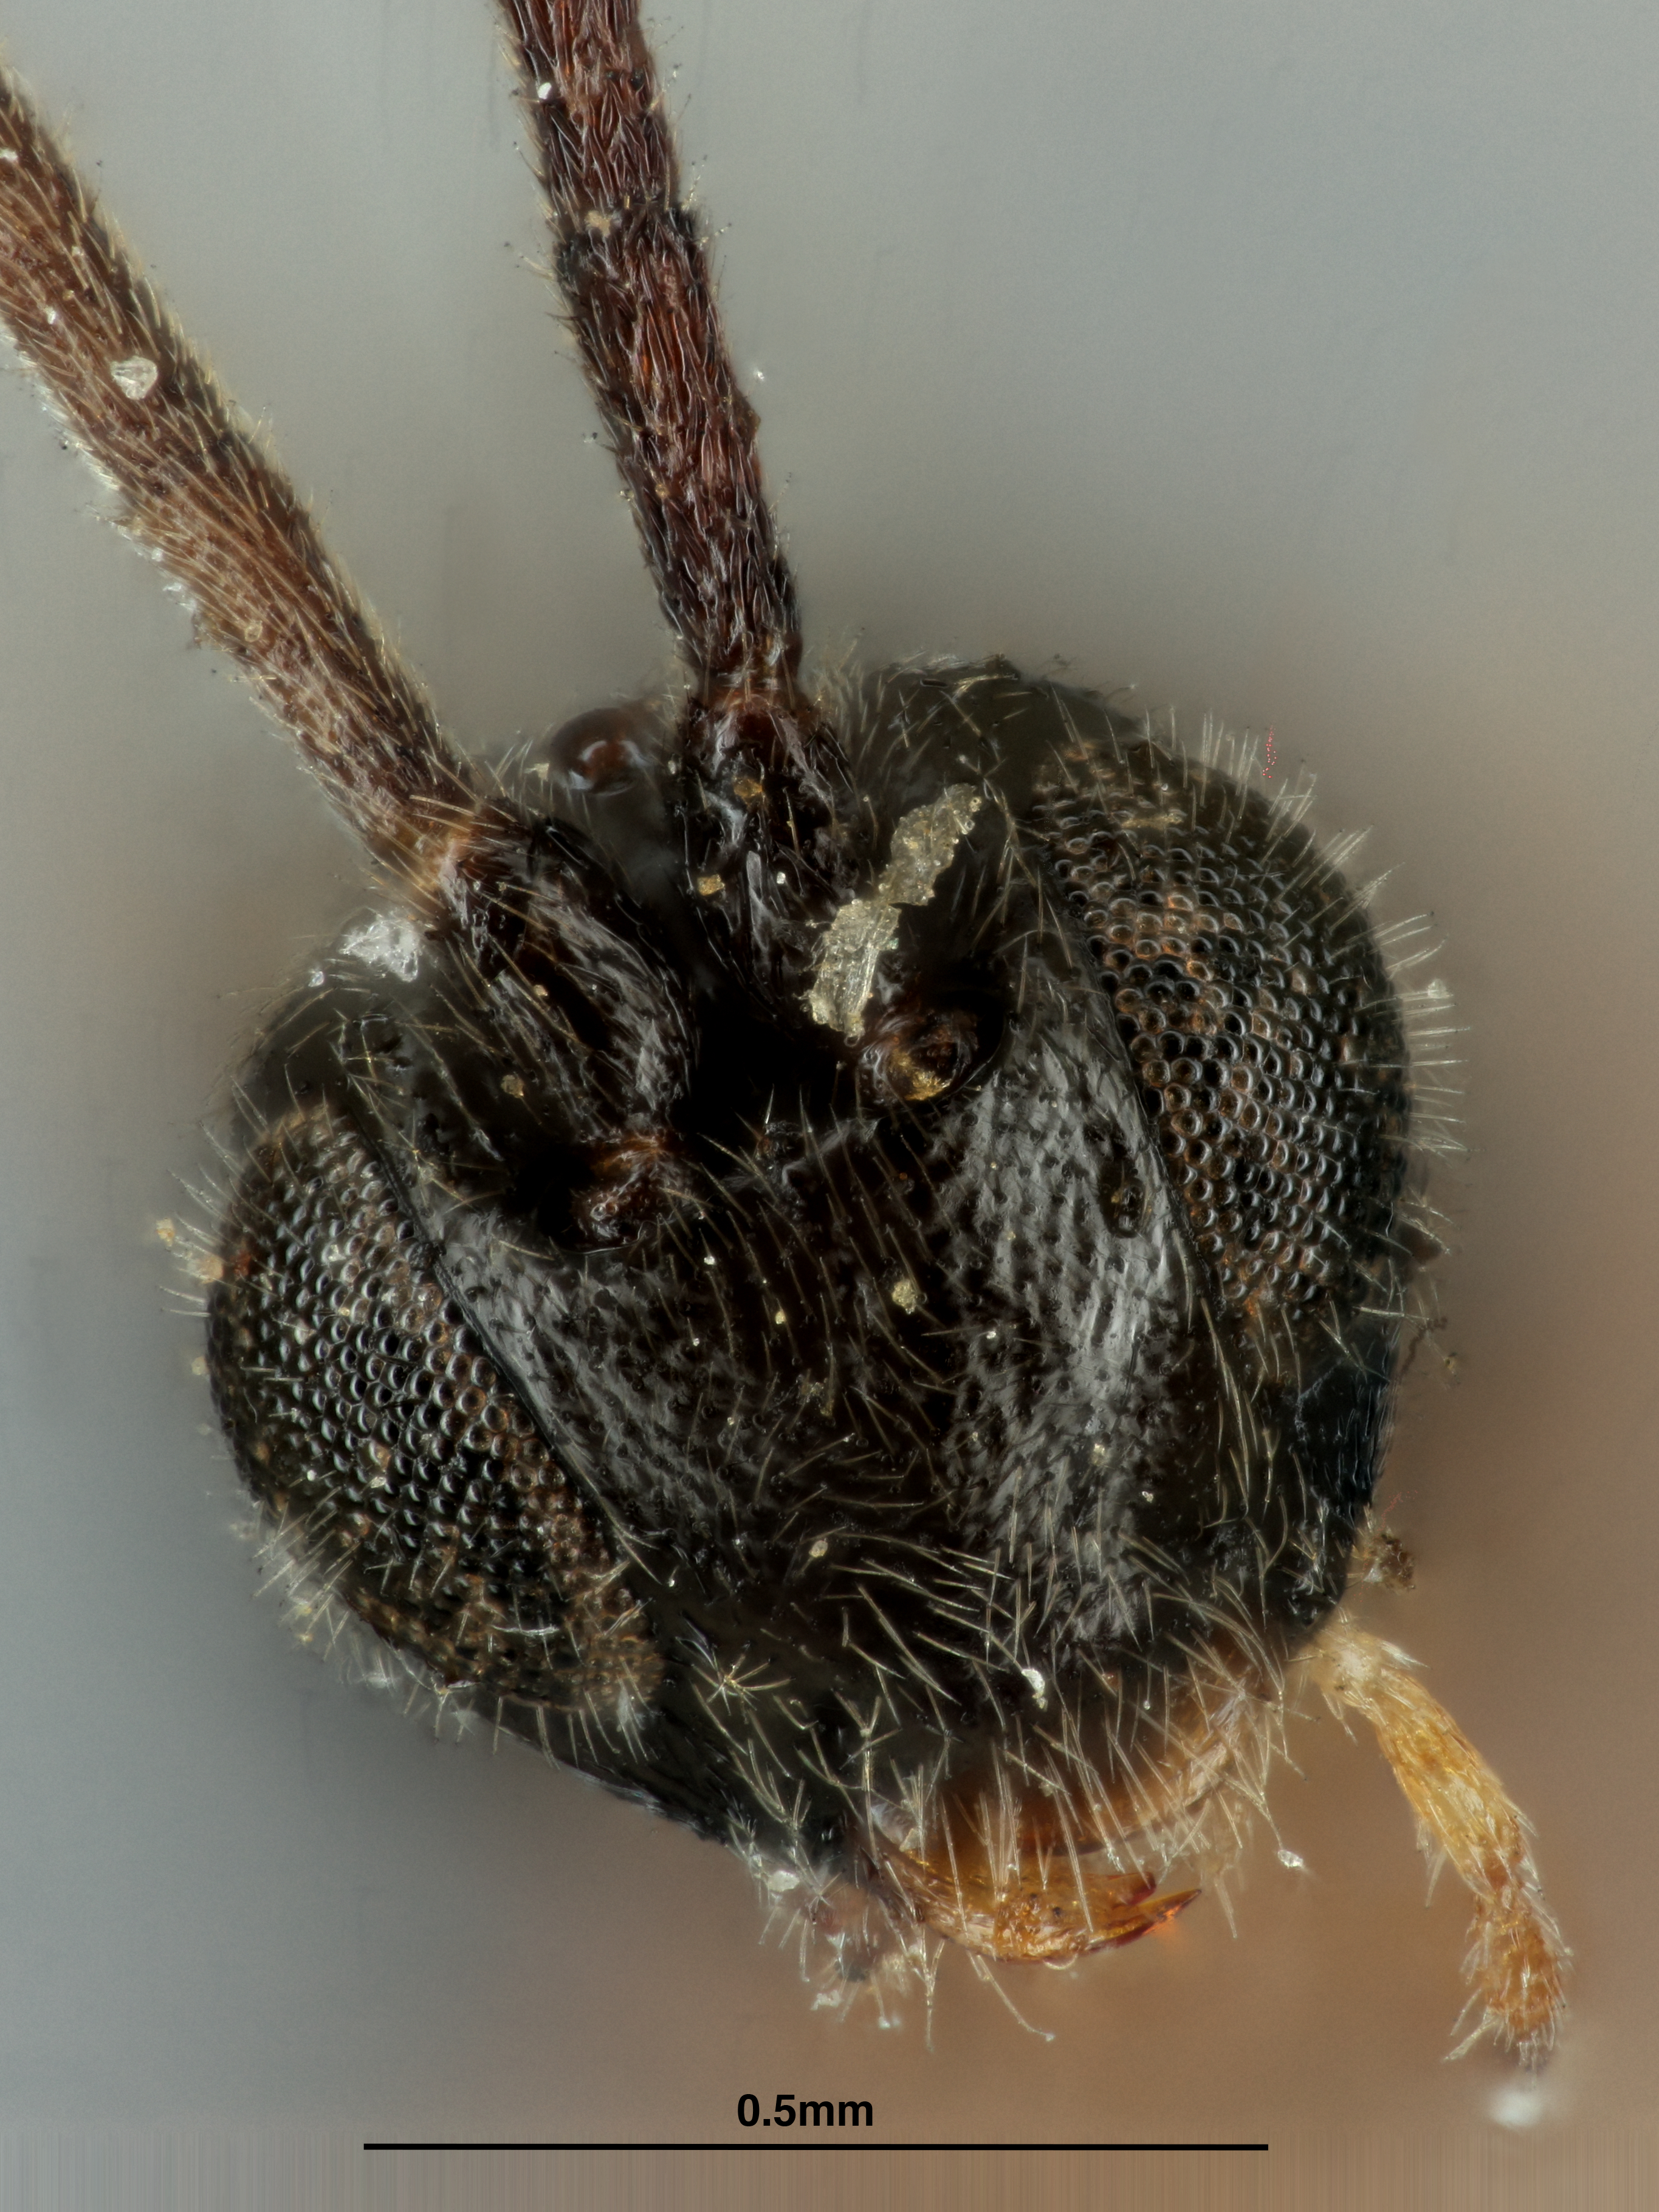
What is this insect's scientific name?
Protapanteles alticola
